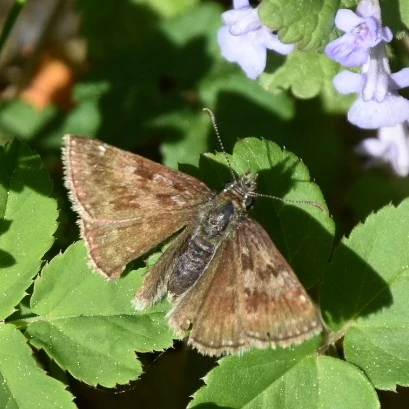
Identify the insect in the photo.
Erynnis tages
